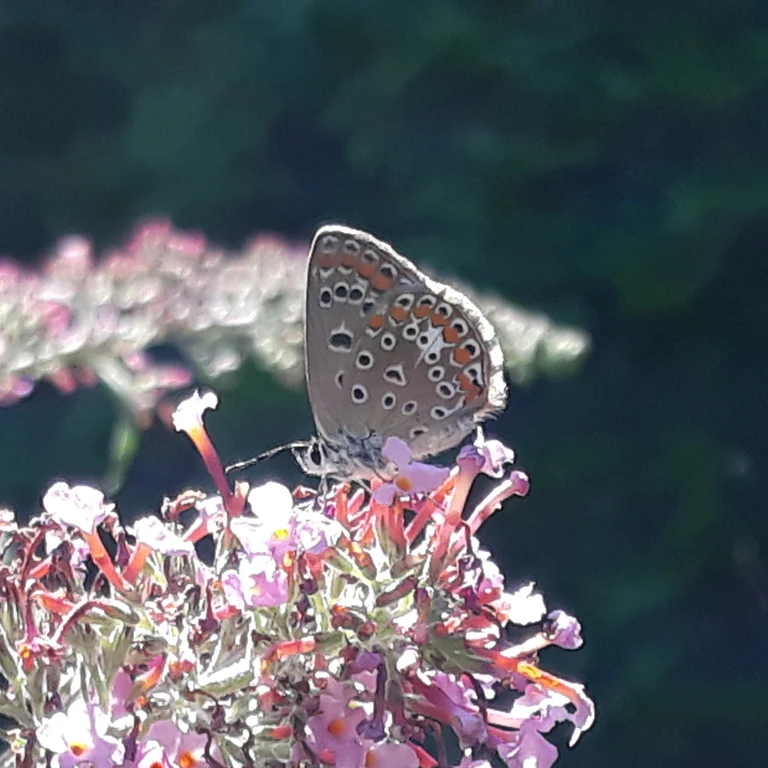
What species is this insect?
Polyommatus icarus
